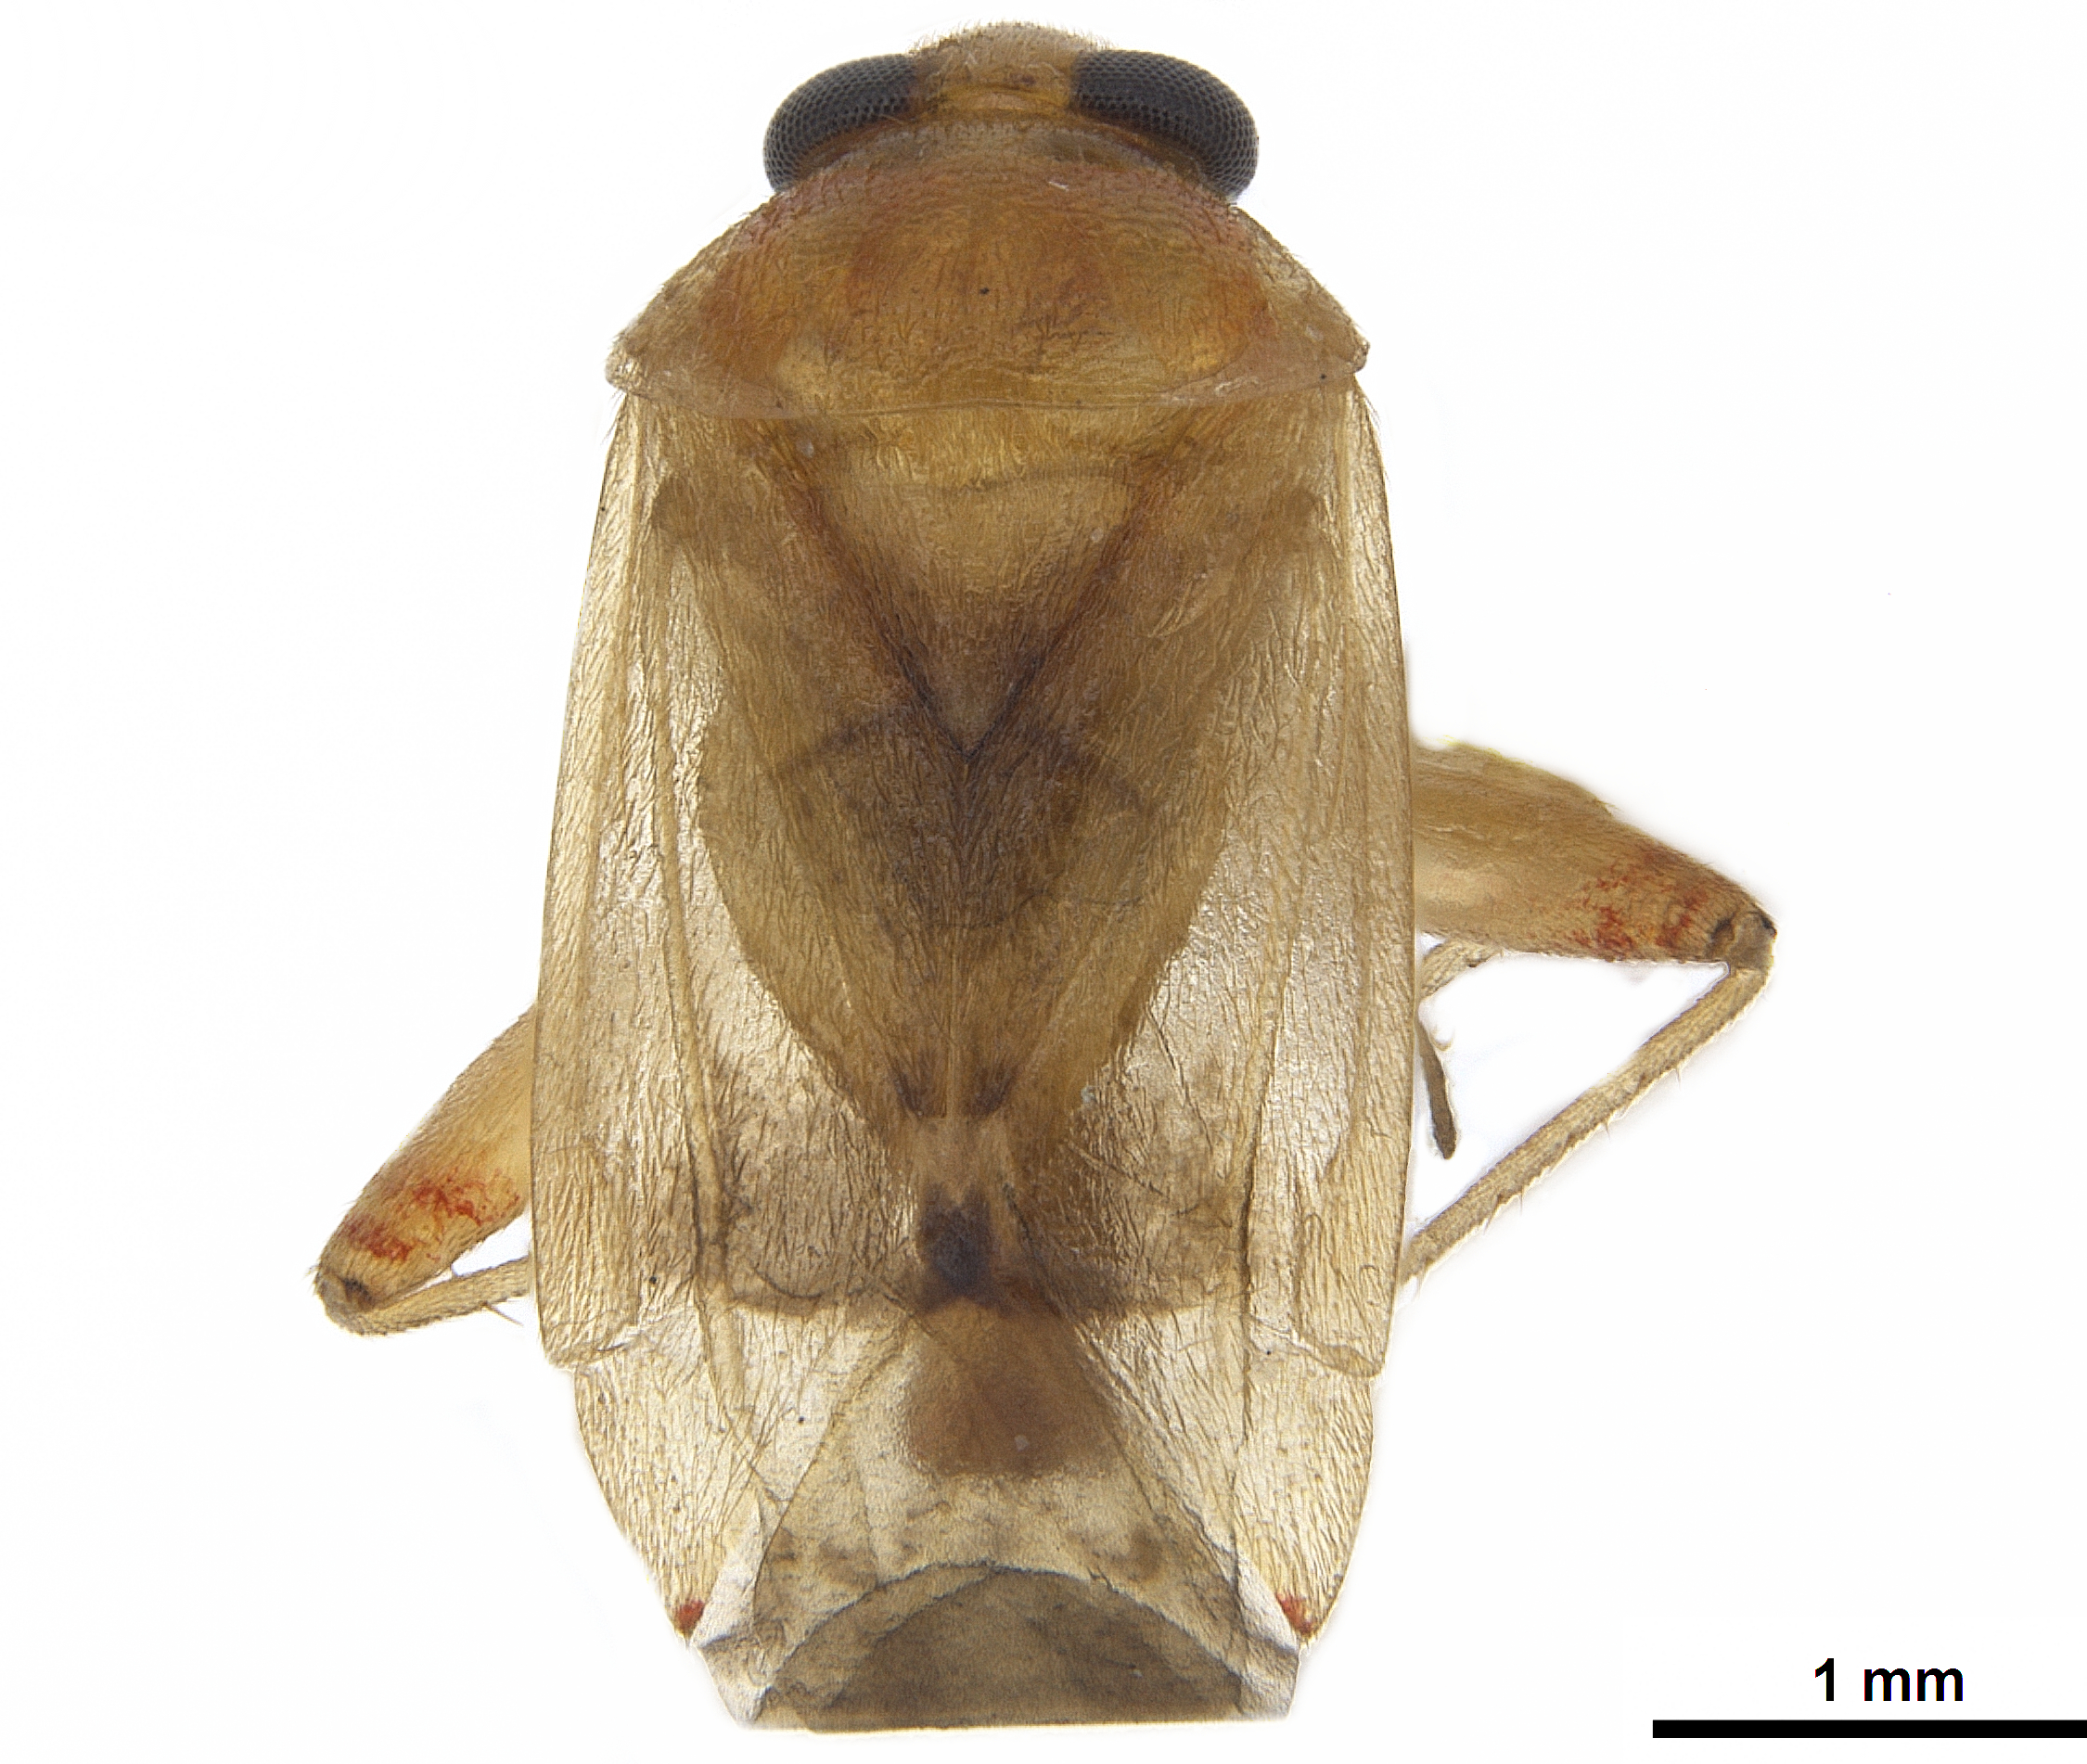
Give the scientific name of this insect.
Dagbertus minensis
